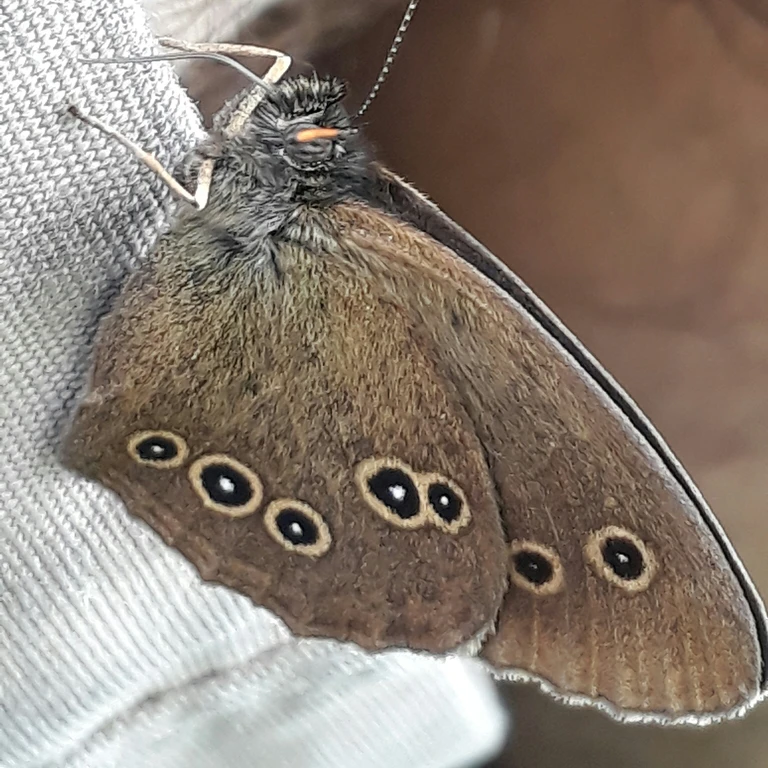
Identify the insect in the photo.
Aphantopus hyperantus
